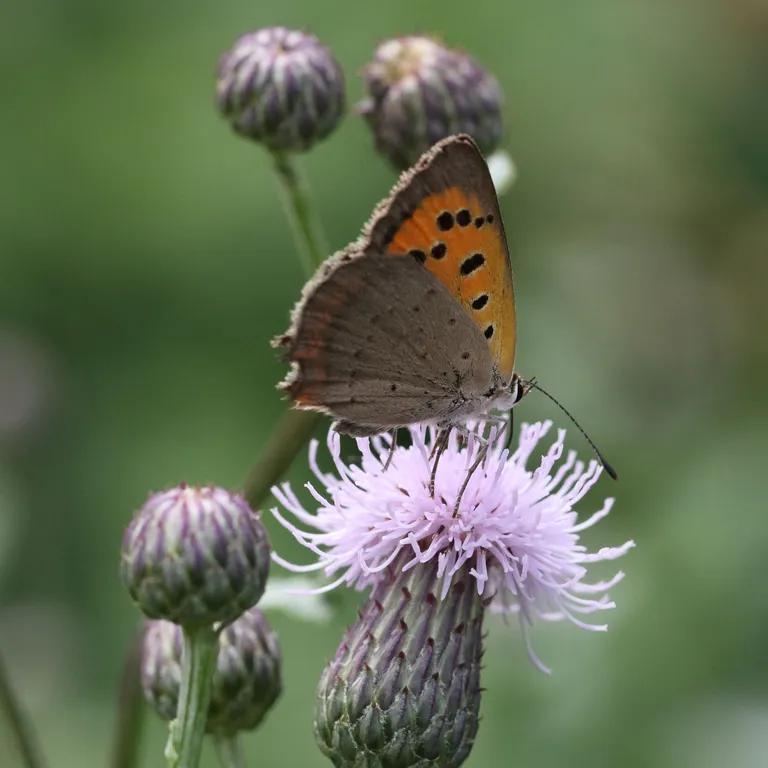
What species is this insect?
Lycaena phlaeas
